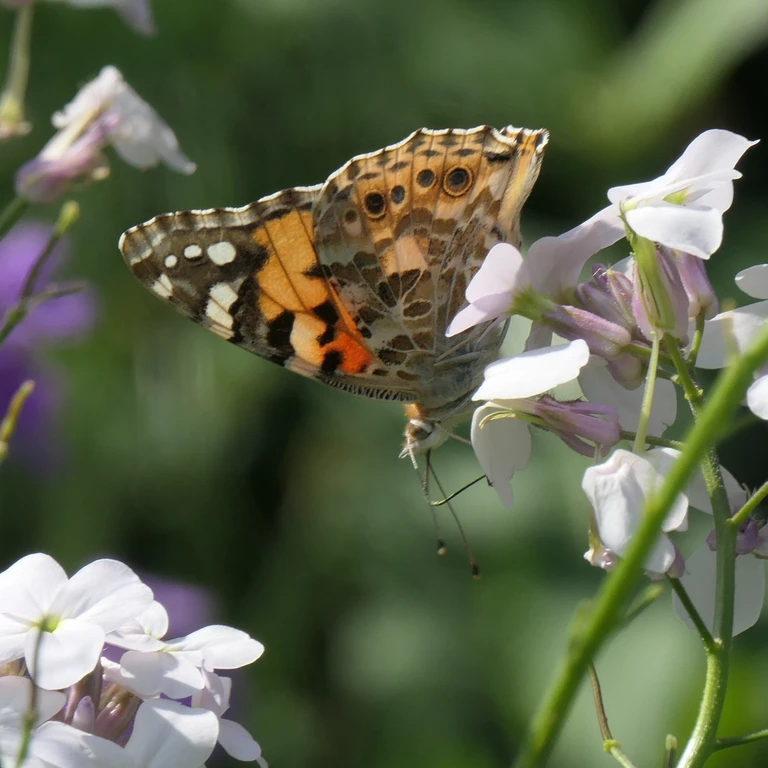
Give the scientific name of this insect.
Vanessa cardui
